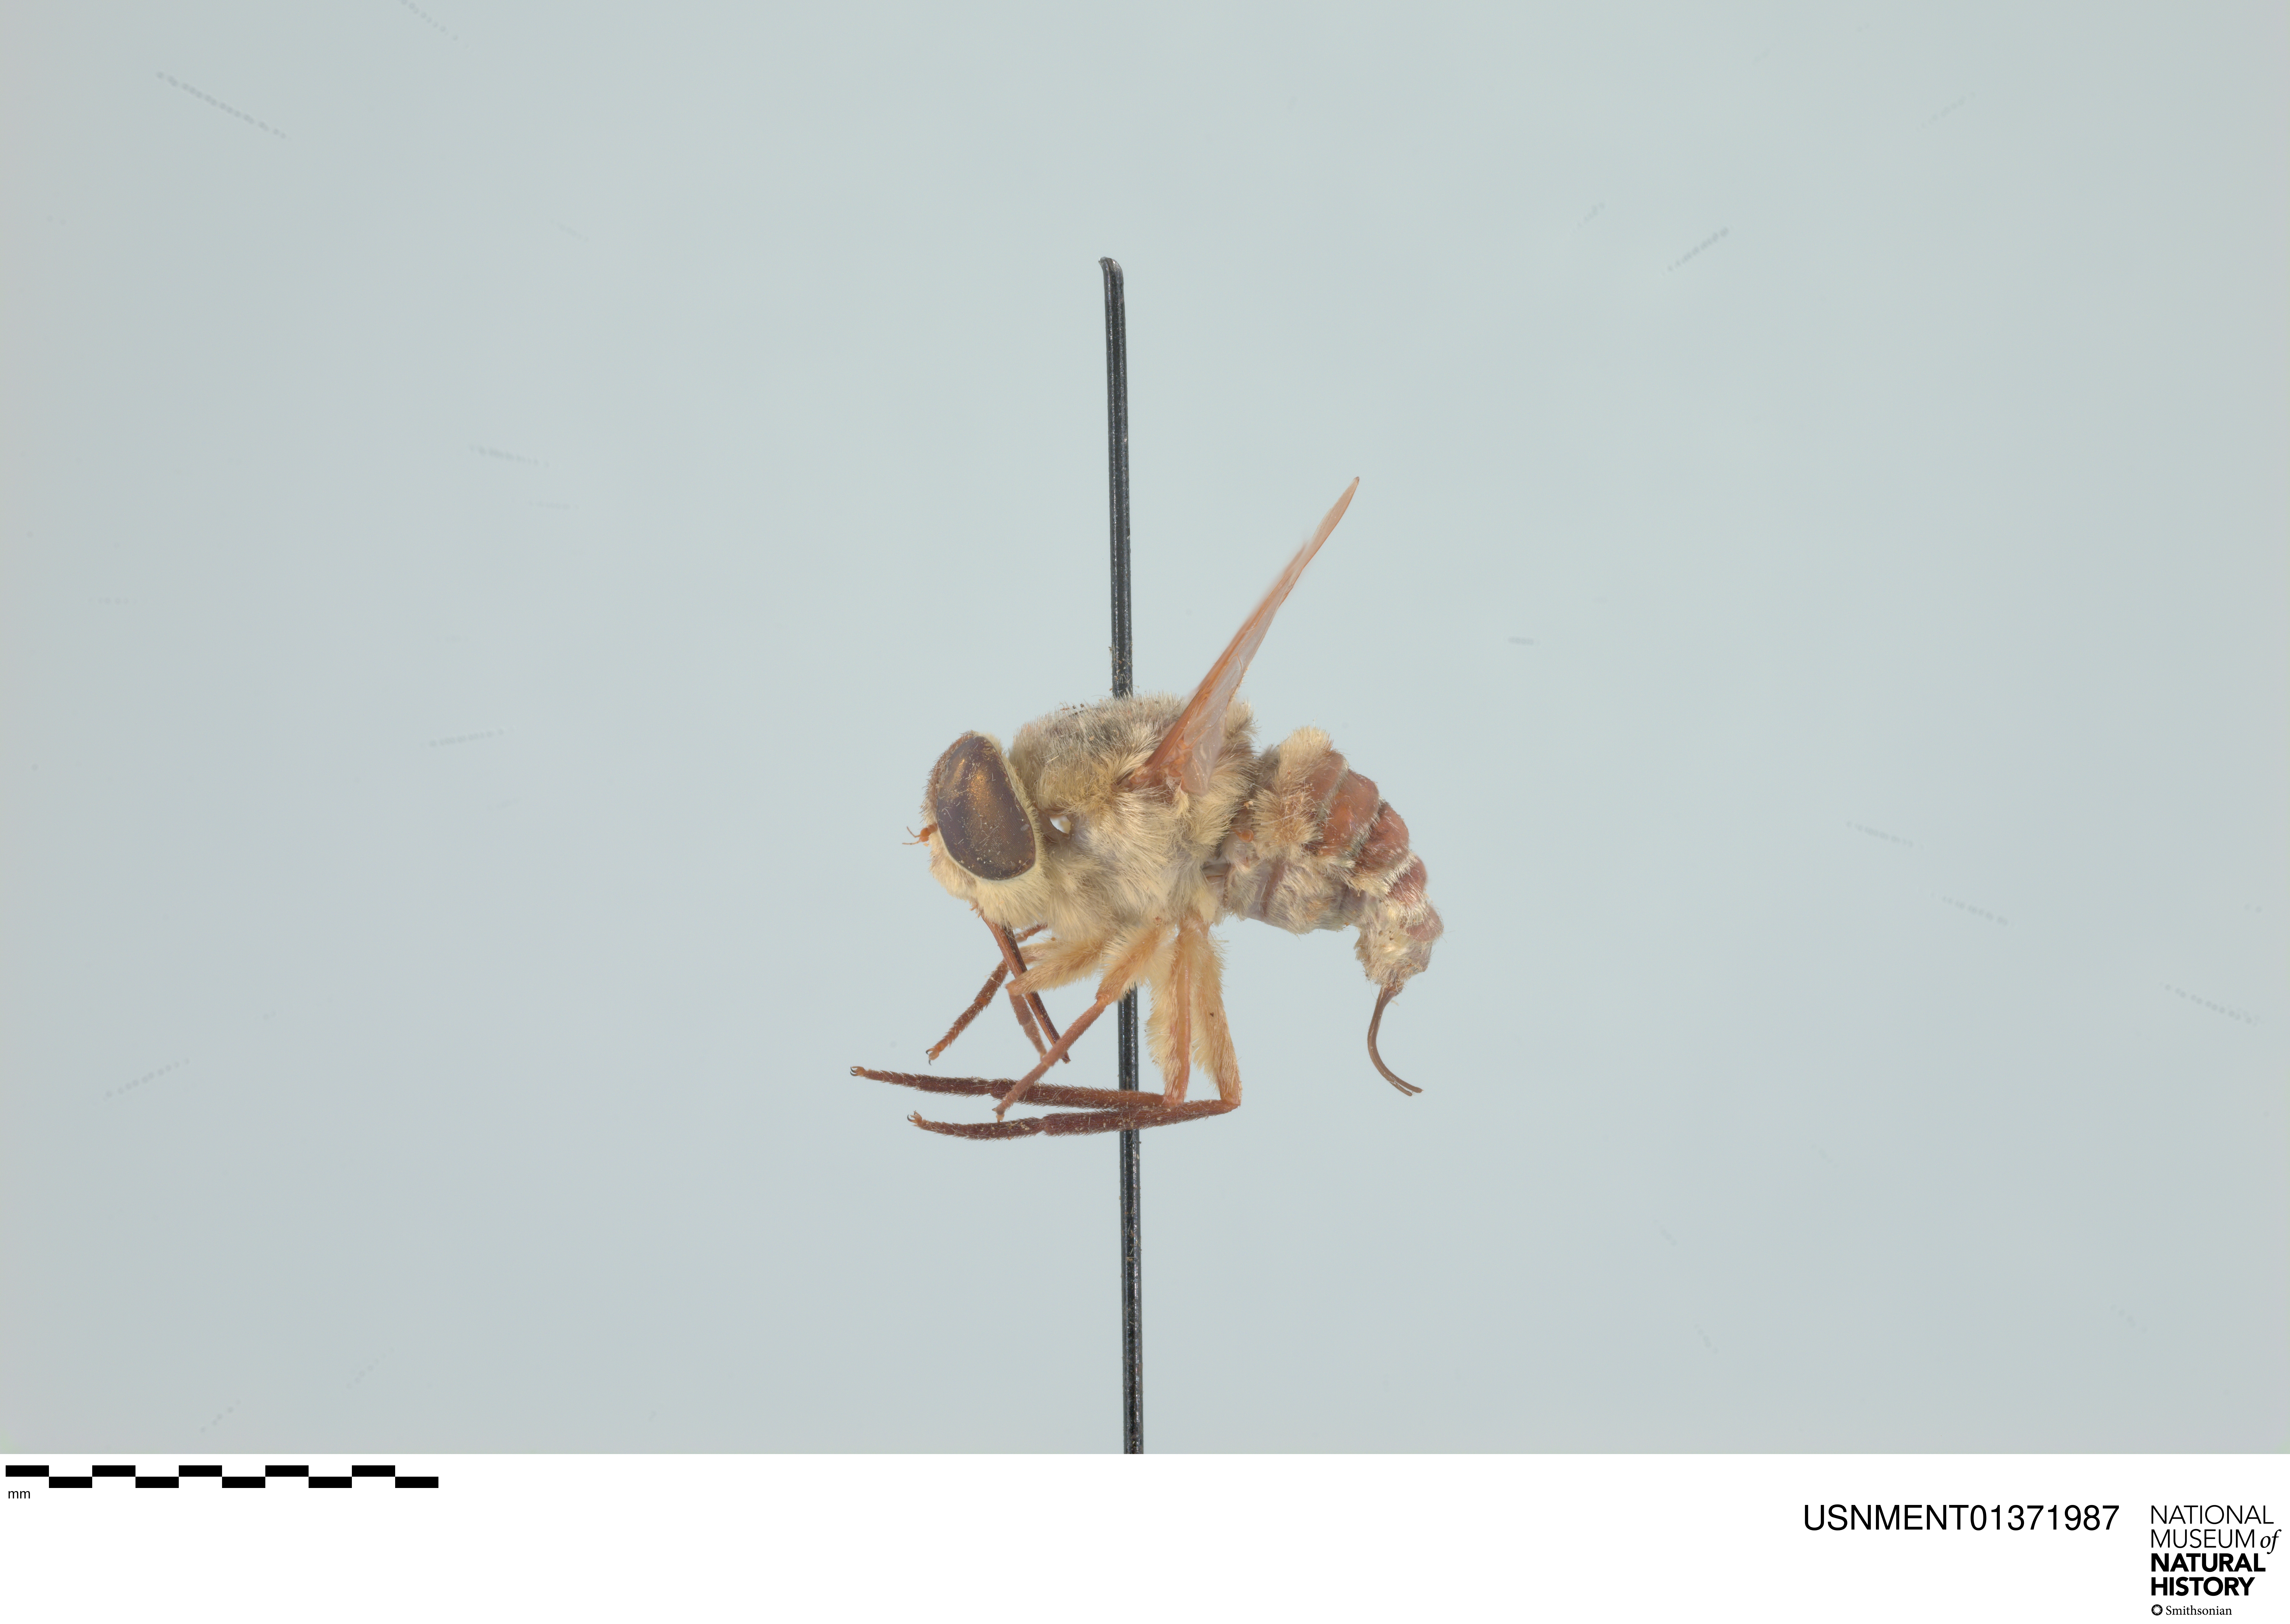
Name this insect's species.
Neorhynchocephalus volaticus
